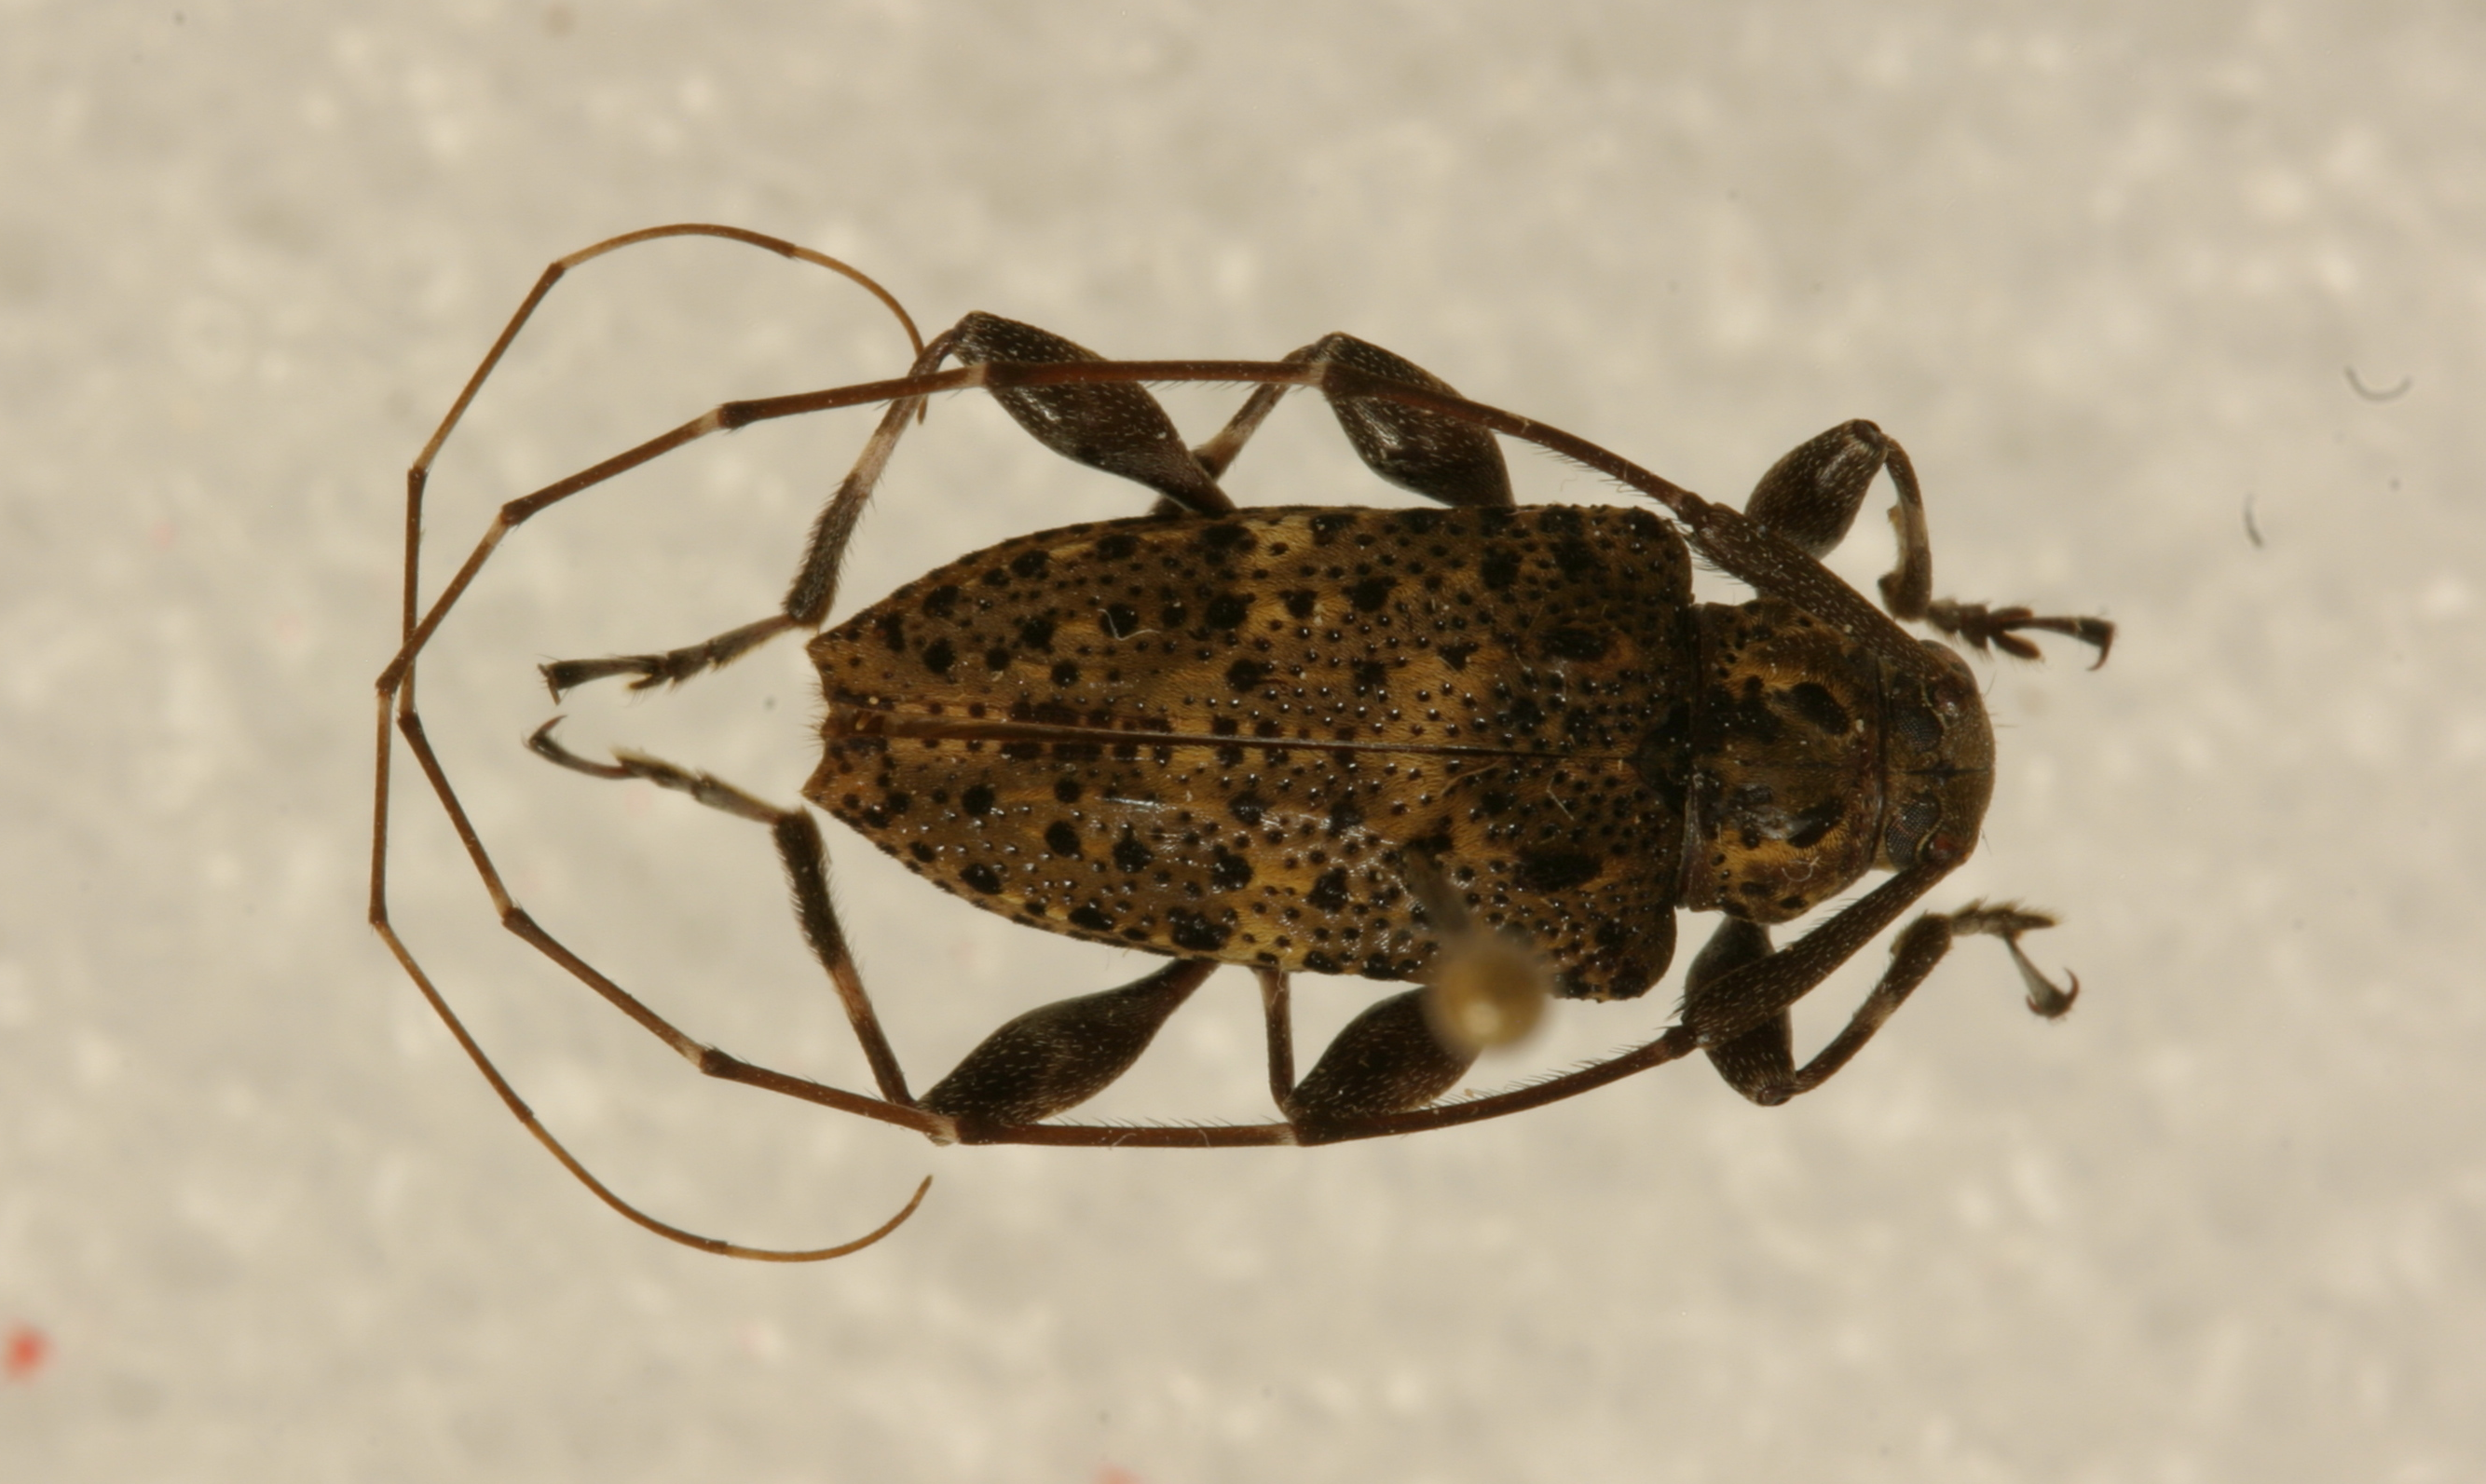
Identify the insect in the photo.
Nealcidion antennatum
